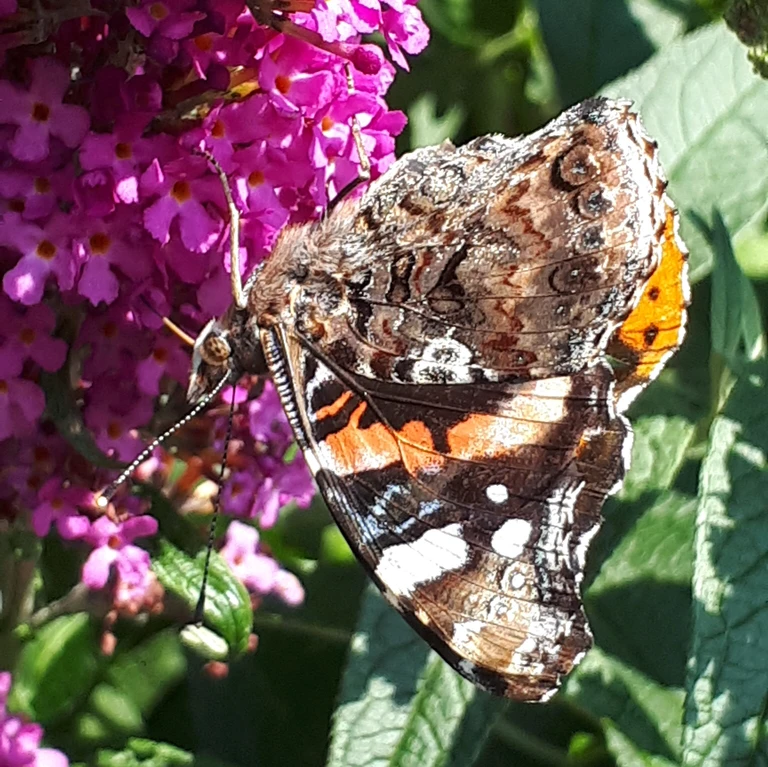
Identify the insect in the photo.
Vanessa atalanta
